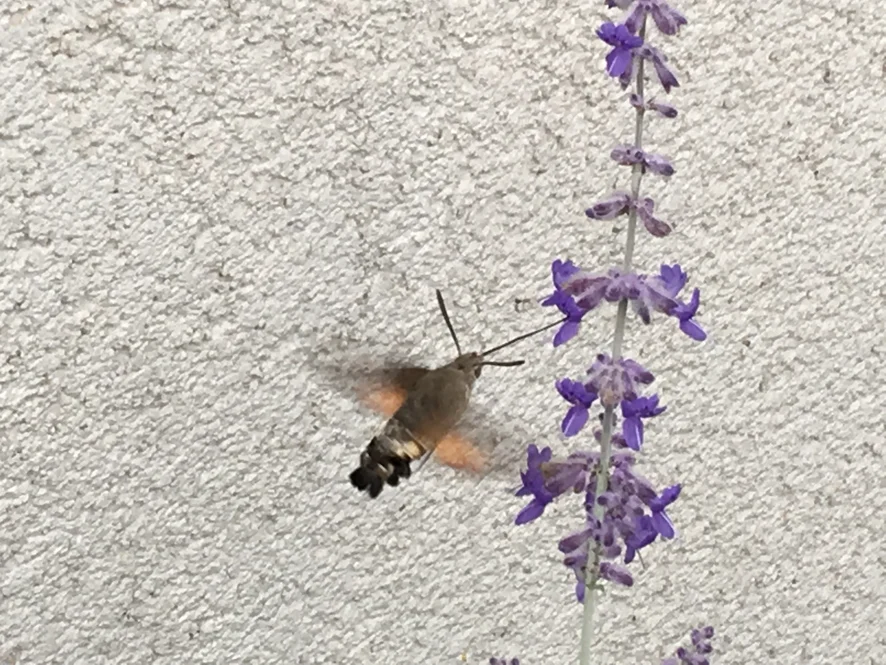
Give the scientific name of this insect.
Macroglossum stellatarum
